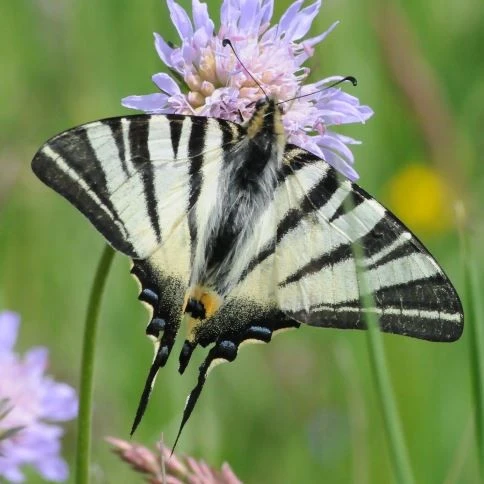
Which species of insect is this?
Iphiclides podalirius
